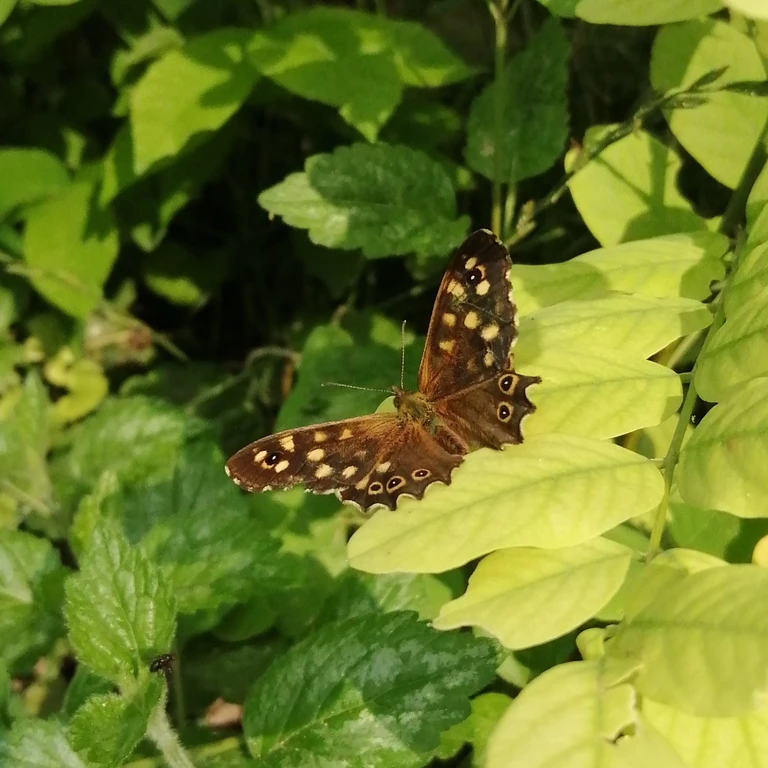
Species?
Pararge aegeria
